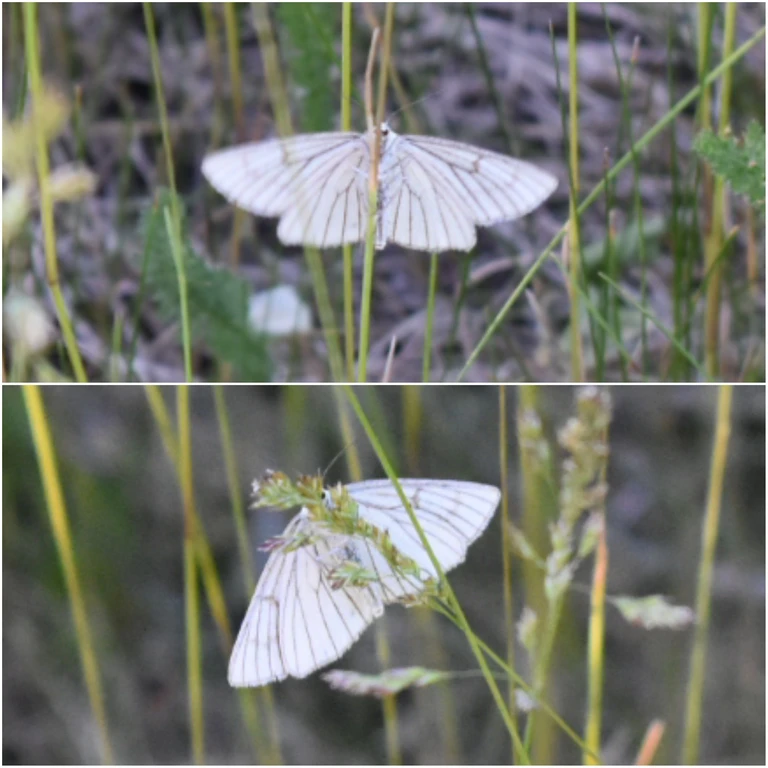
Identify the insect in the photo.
Siona lineata
